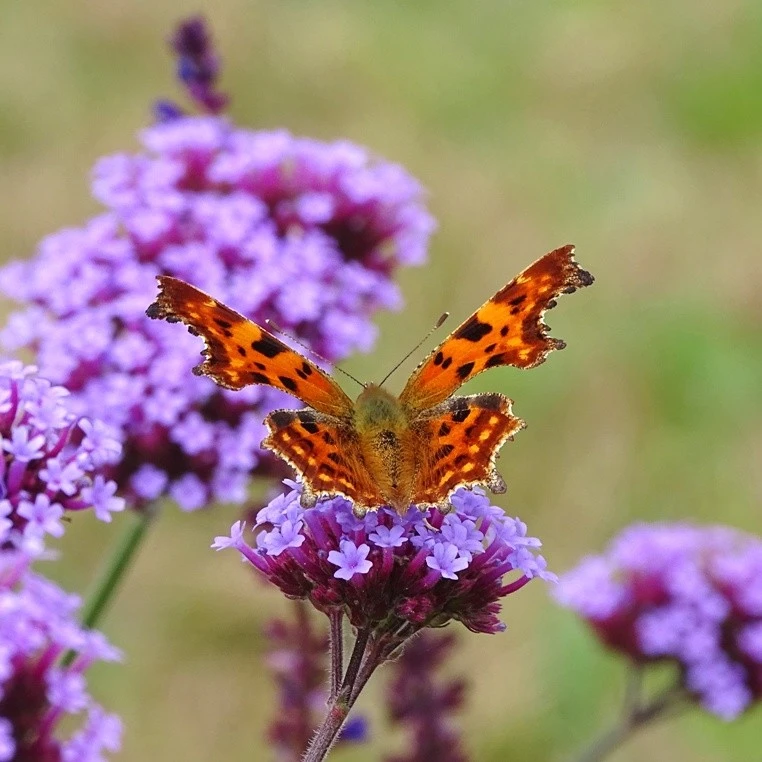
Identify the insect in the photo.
Polygonia c-album
